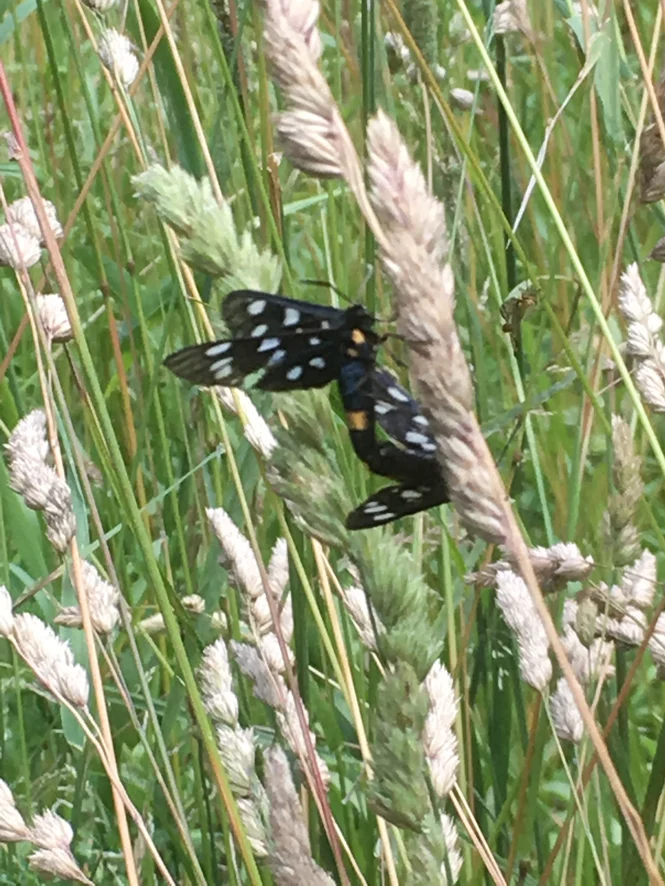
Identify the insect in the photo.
Amata phegea
